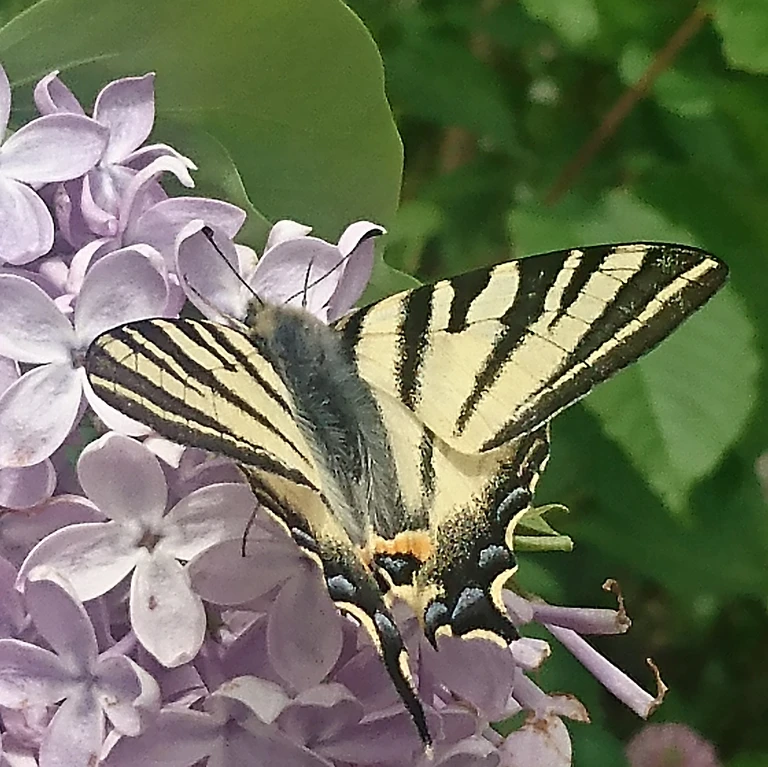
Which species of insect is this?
Iphiclides podalirius
